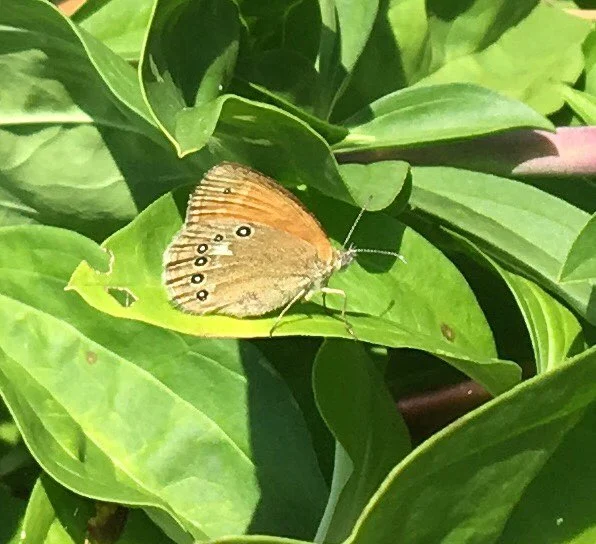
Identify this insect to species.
Coenonympha glycerion (also Coenonympha iphis)
